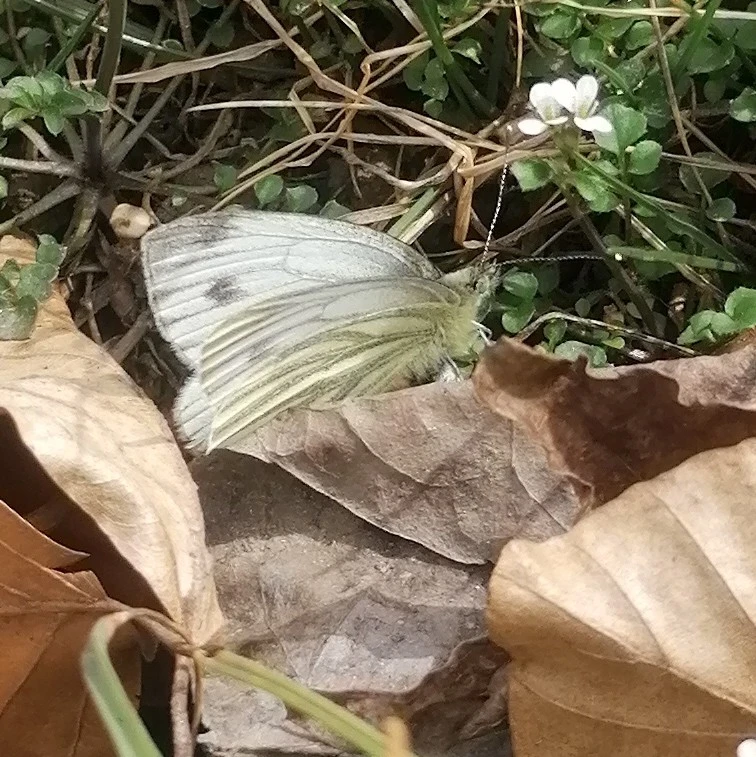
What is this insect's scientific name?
Pieris napi
